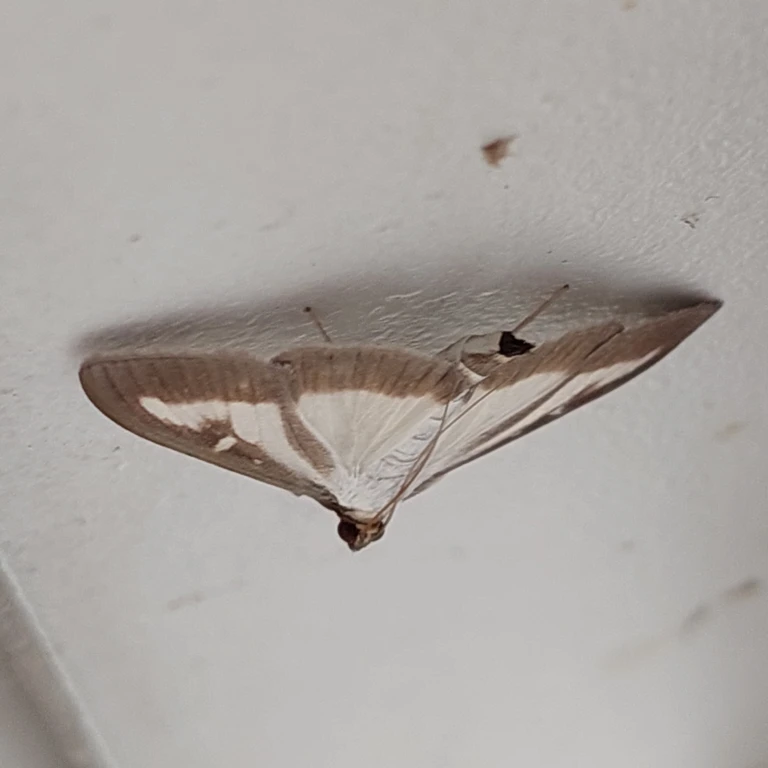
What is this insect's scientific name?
Cydalima perspectalis
